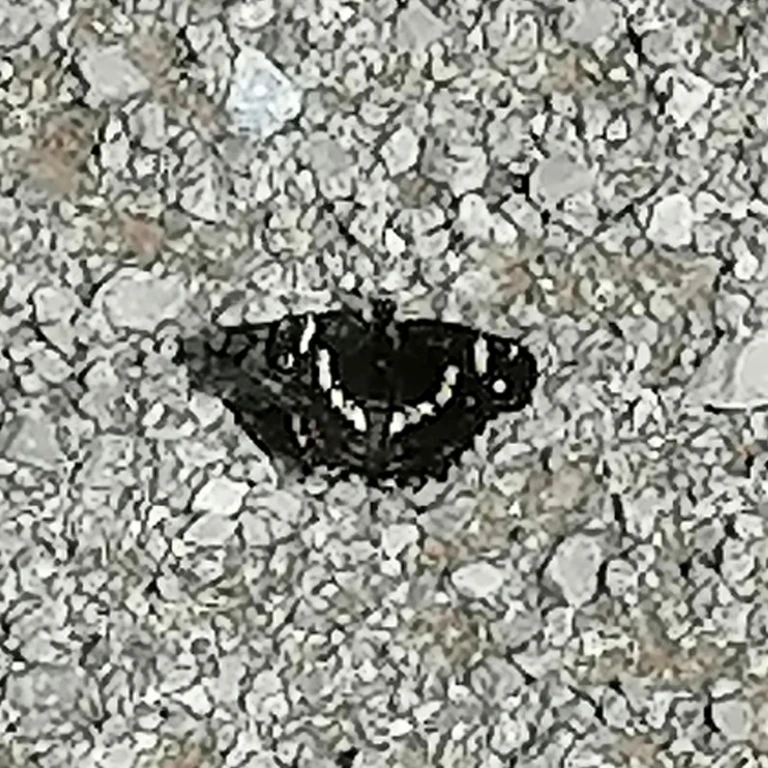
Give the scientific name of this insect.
Araschnia levana
